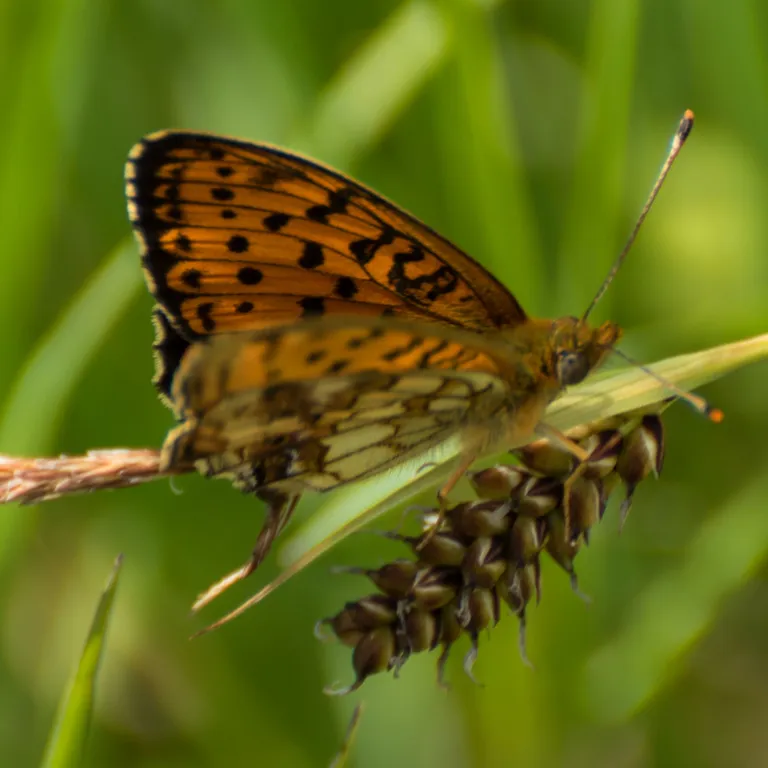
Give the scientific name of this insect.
Brenthis ino
